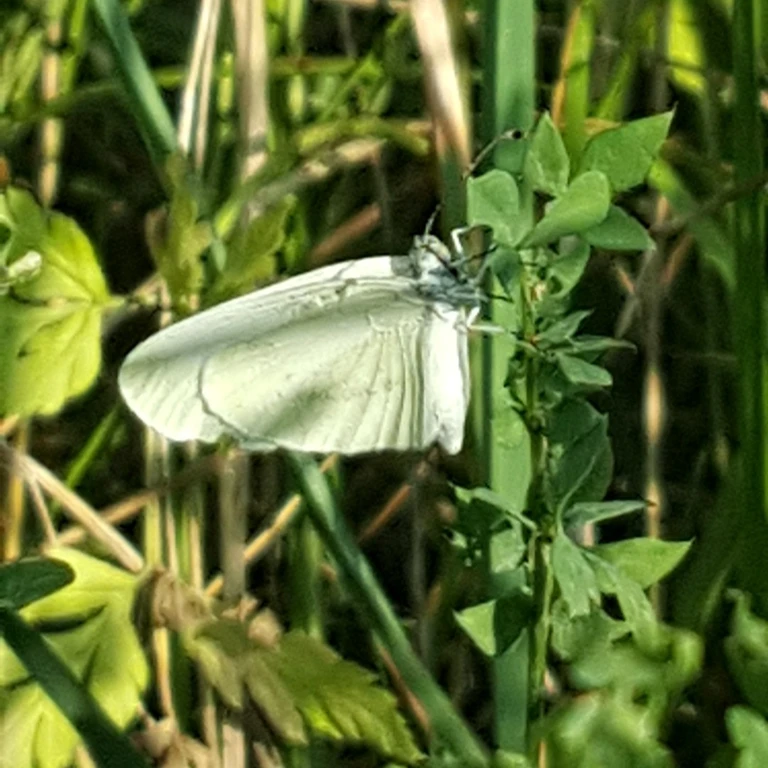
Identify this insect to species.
Leptidea sinapis/juvernica
